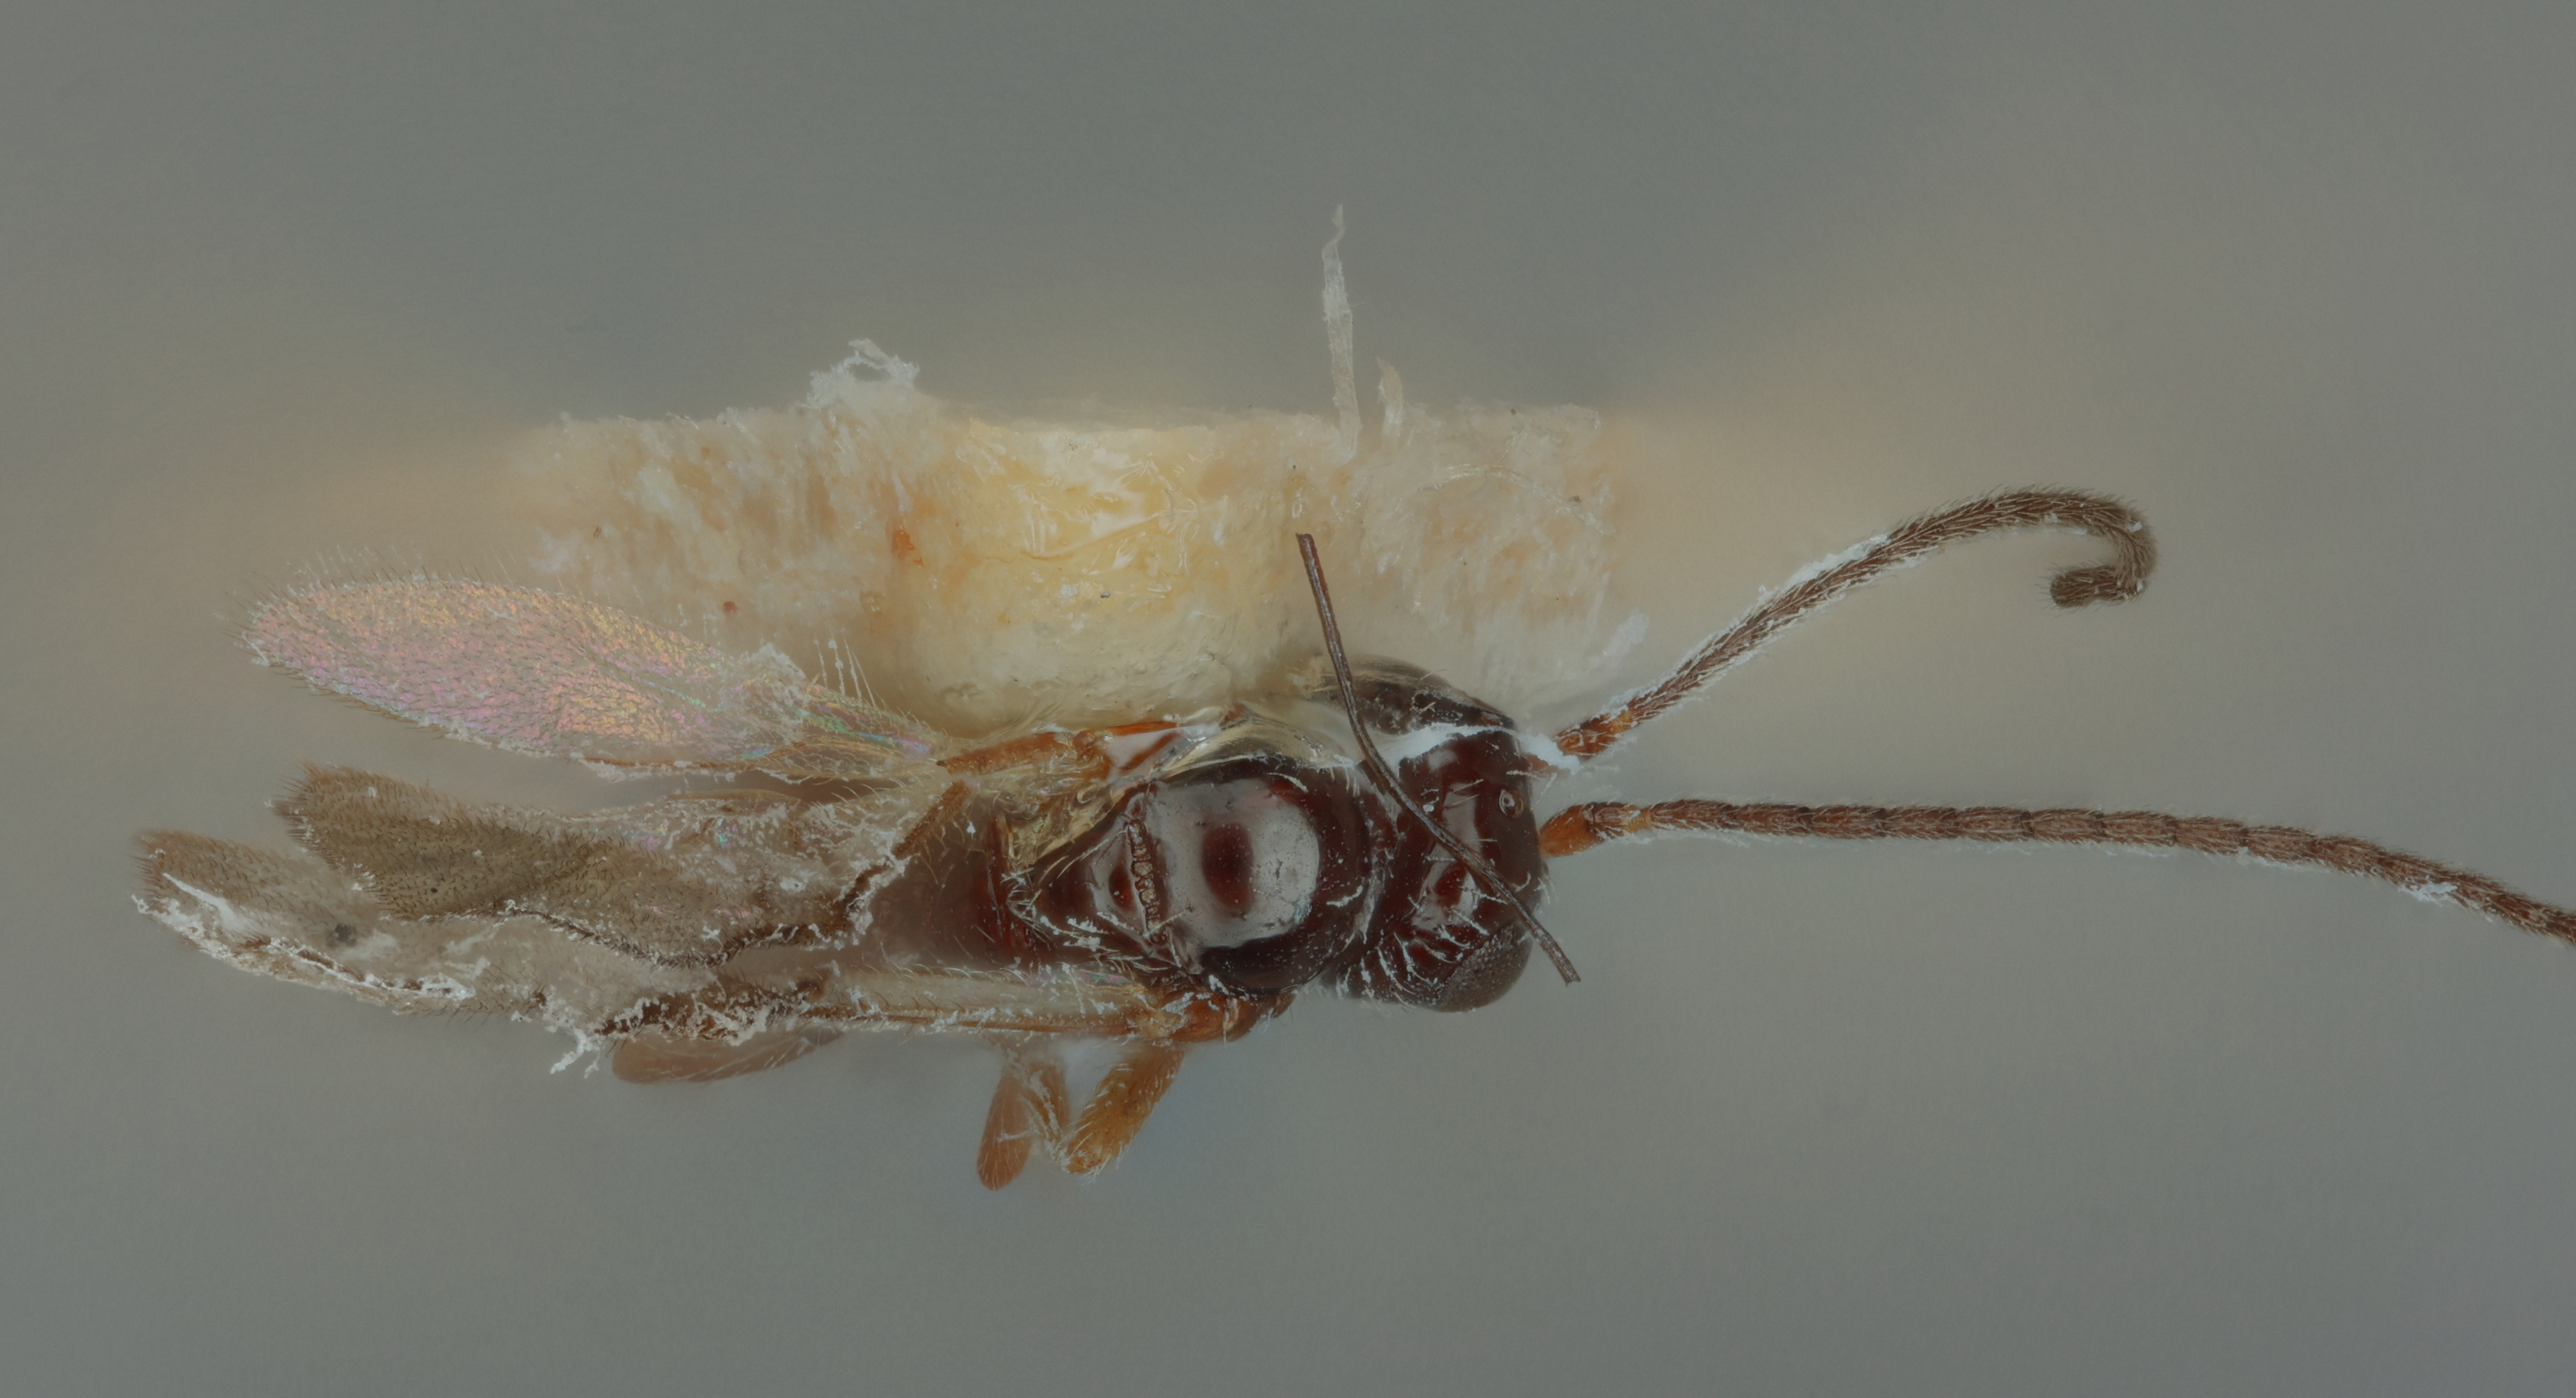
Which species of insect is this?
Opius flaveolaris
